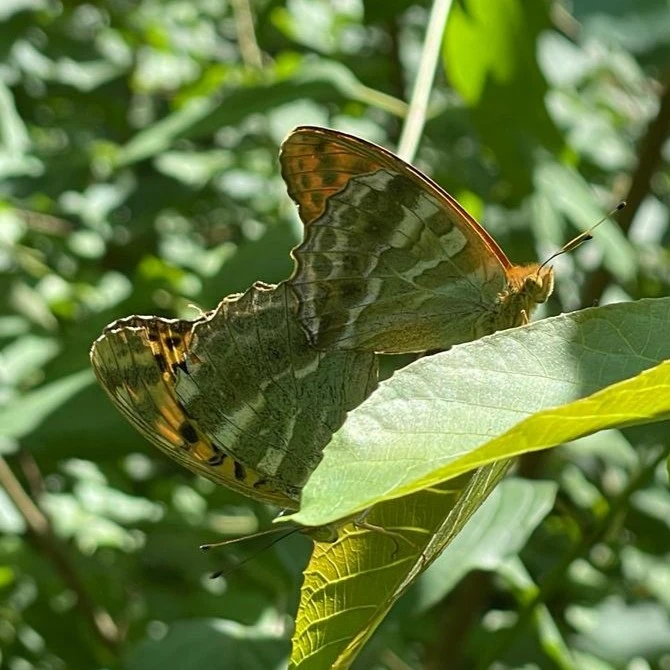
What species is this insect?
Argynnis paphia
